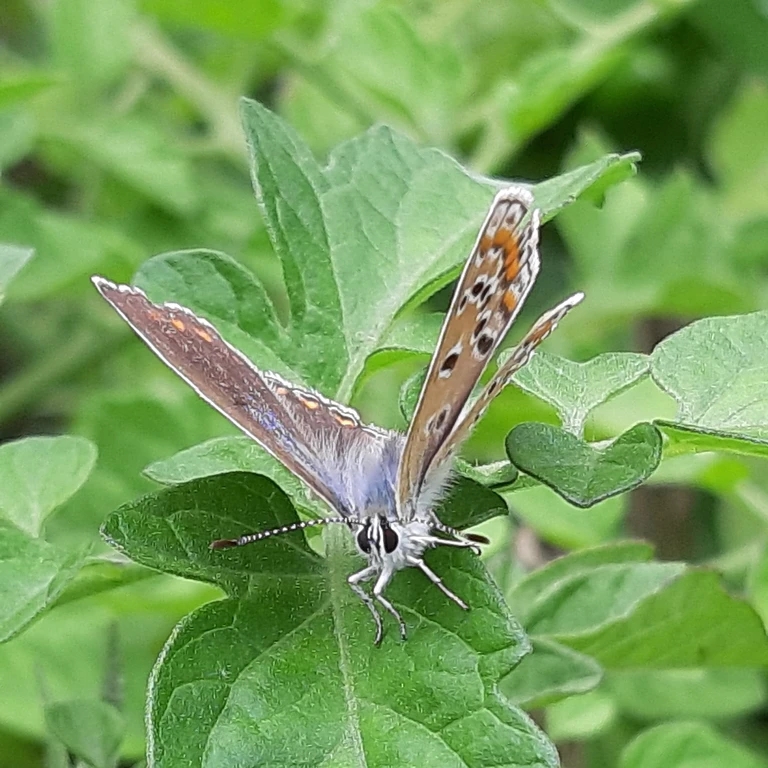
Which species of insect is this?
Polyommatus icarus
